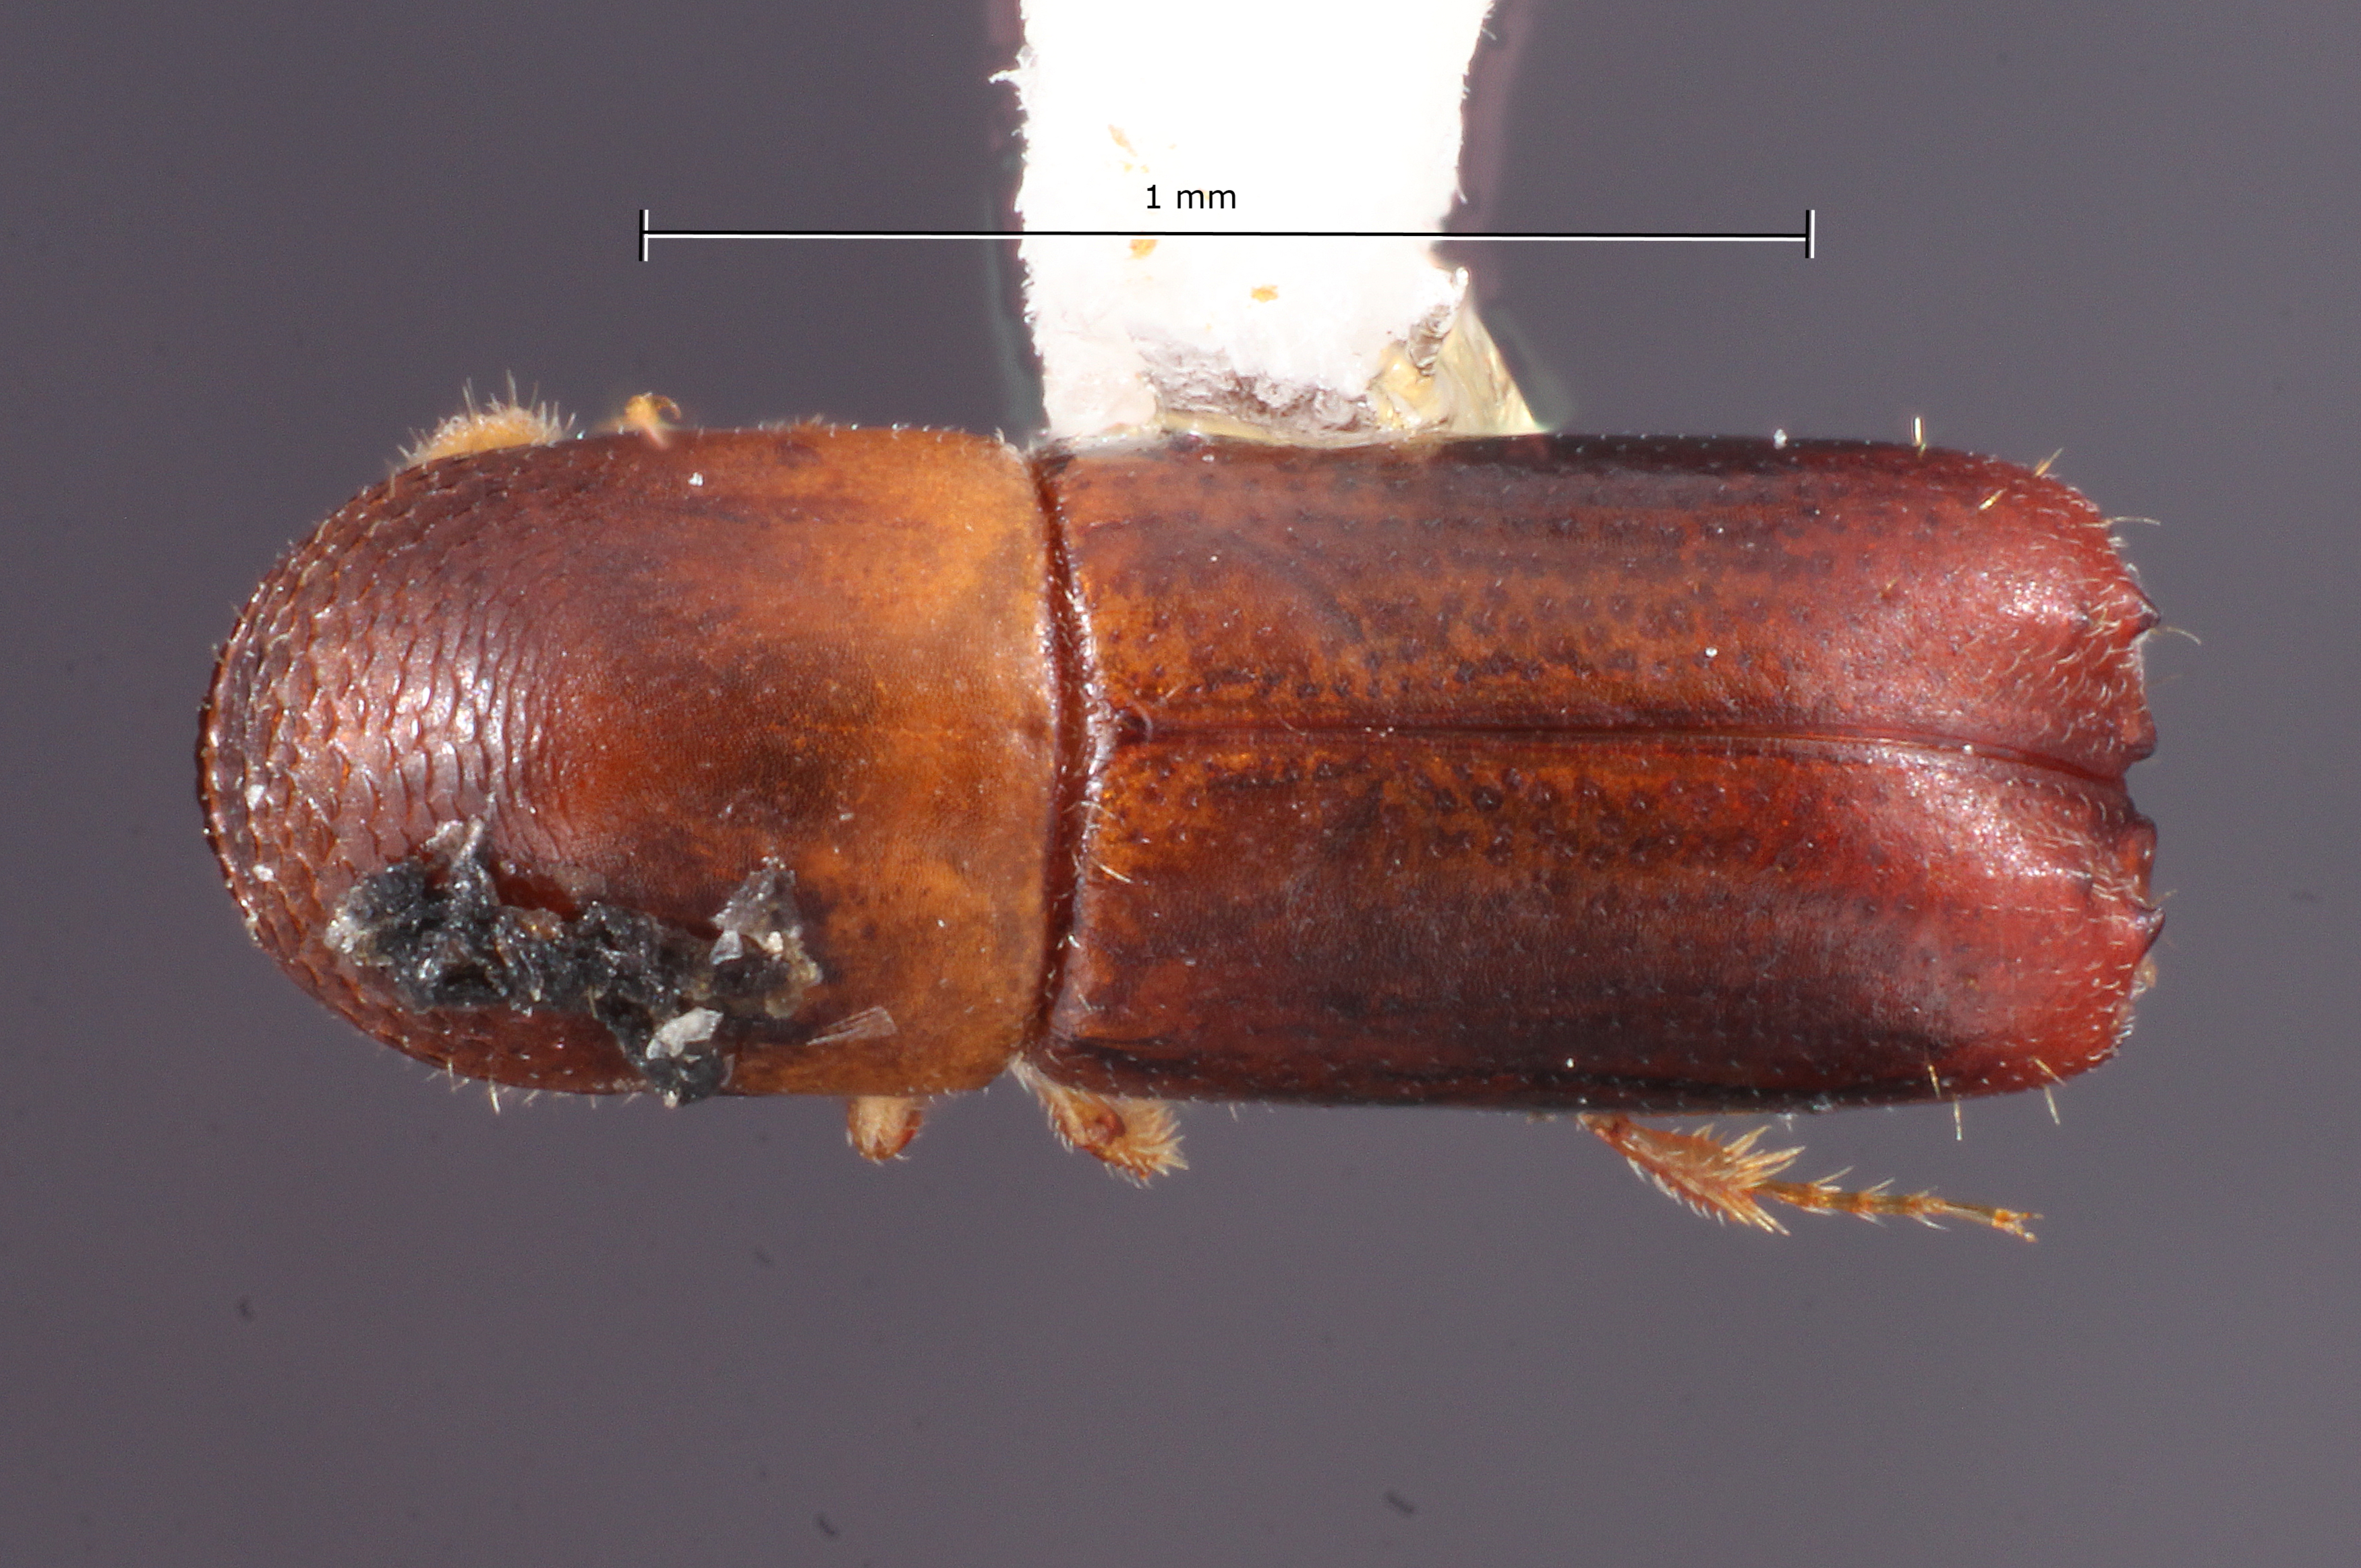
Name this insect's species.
Monarthrum minutum
